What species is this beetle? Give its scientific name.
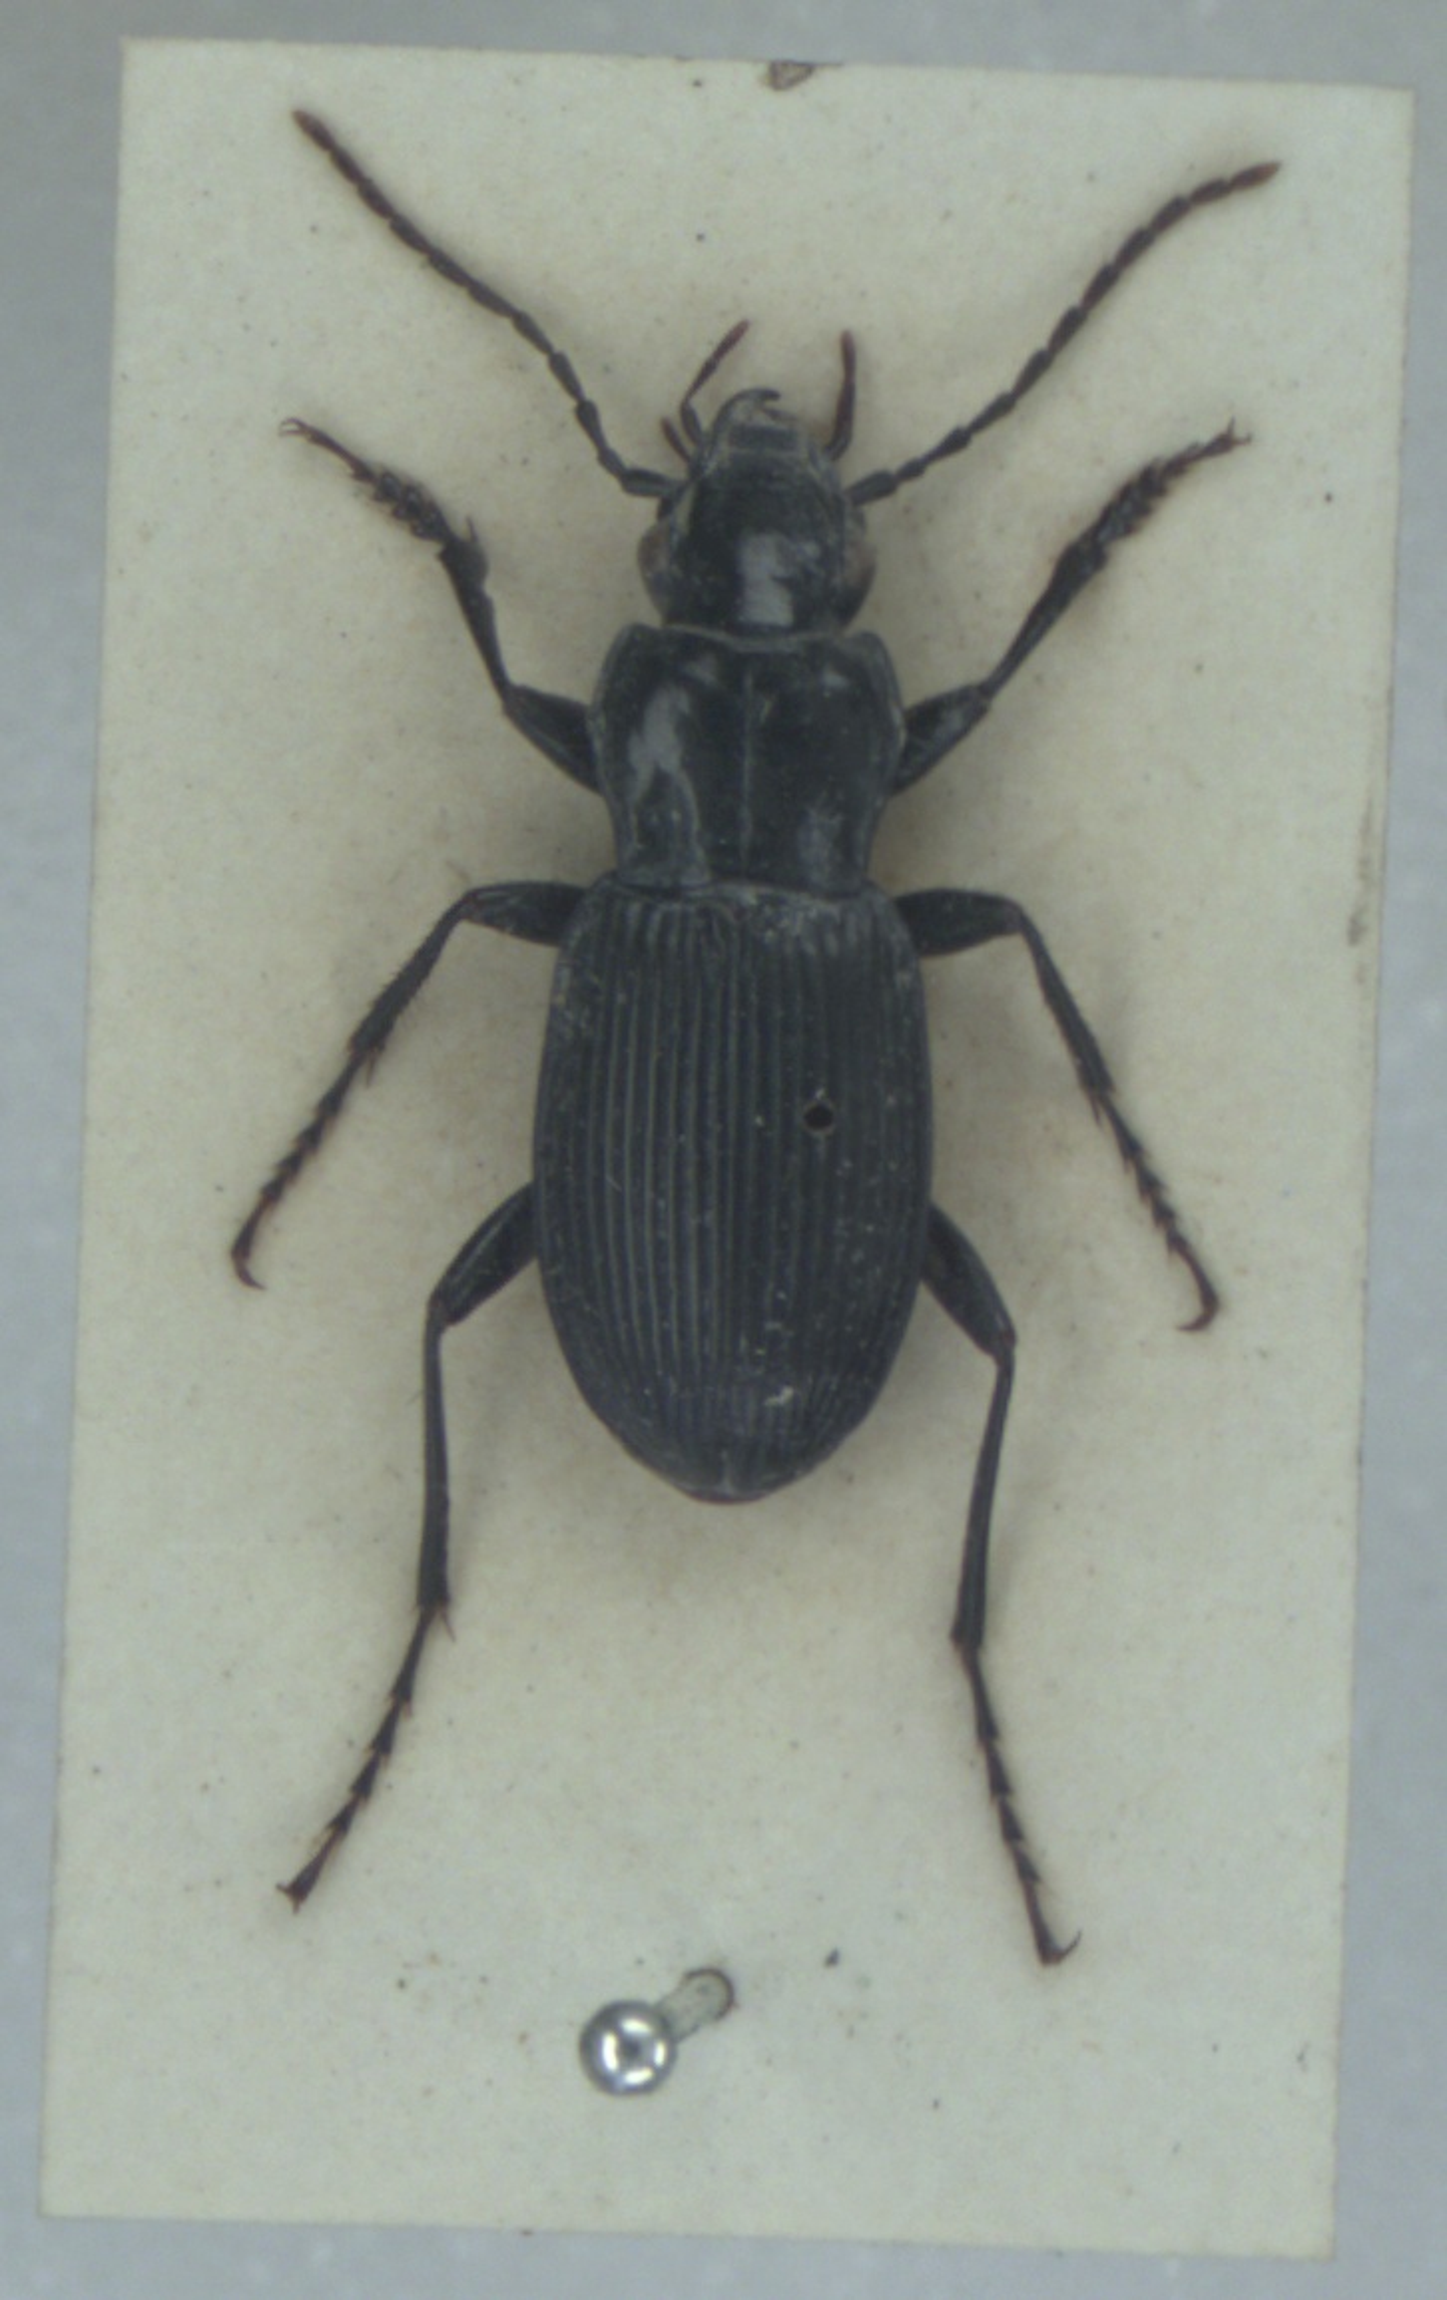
Pterostichus cristatus
